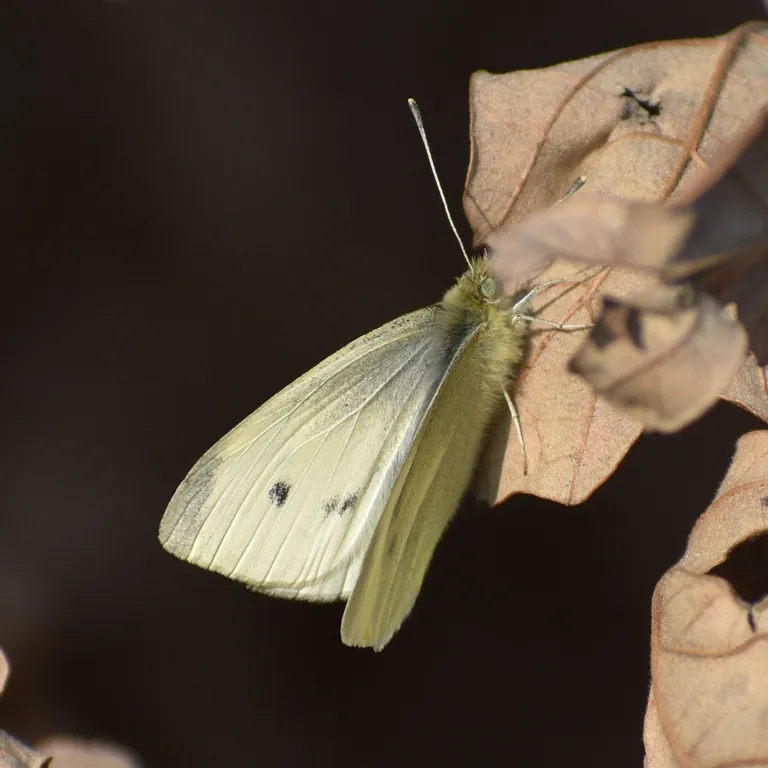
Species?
Pieris rapae
